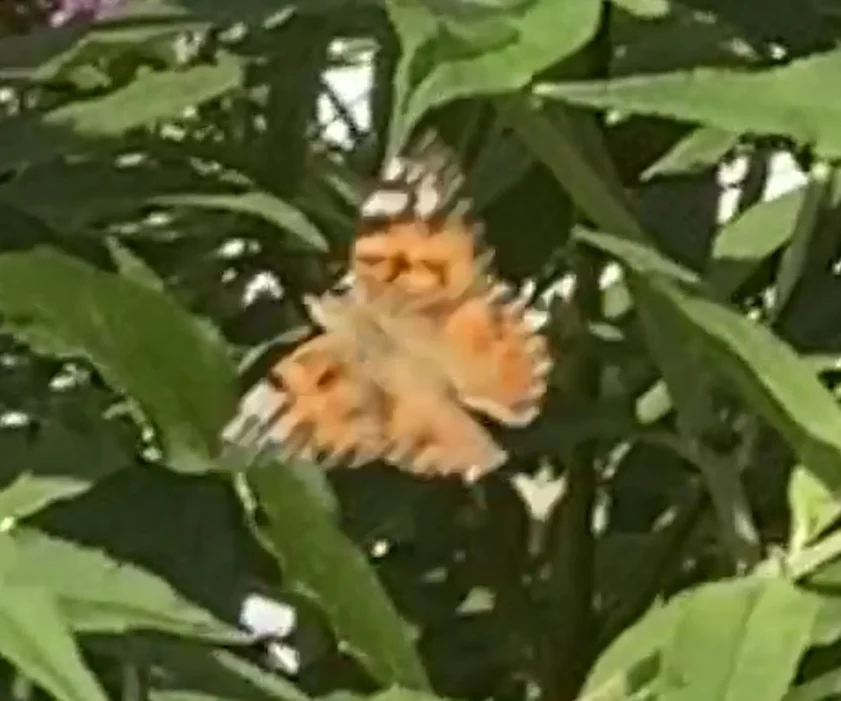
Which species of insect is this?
Vanessa cardui
